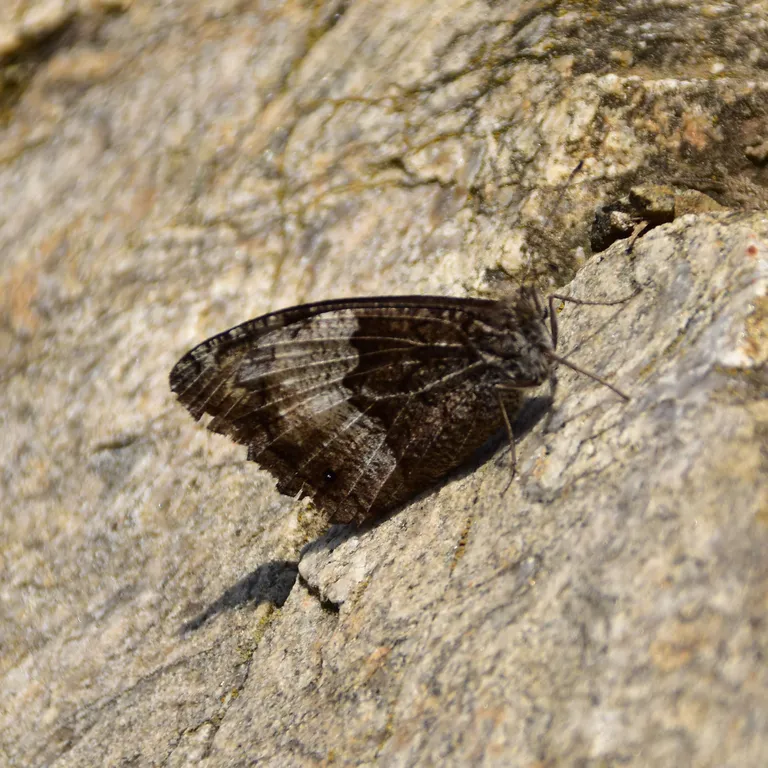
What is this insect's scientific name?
Hipparchia fagi
